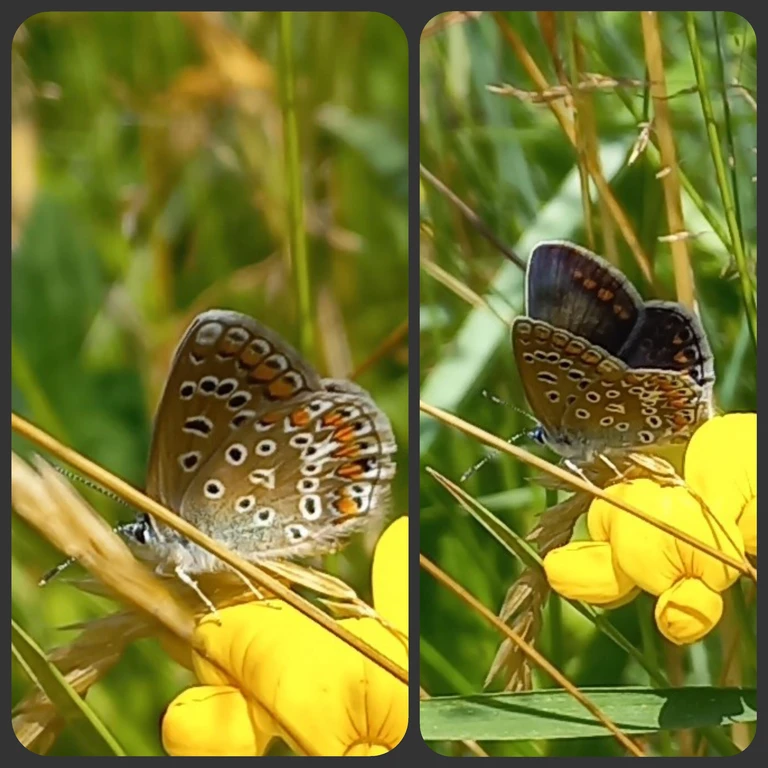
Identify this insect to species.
Polyommatus icarus
